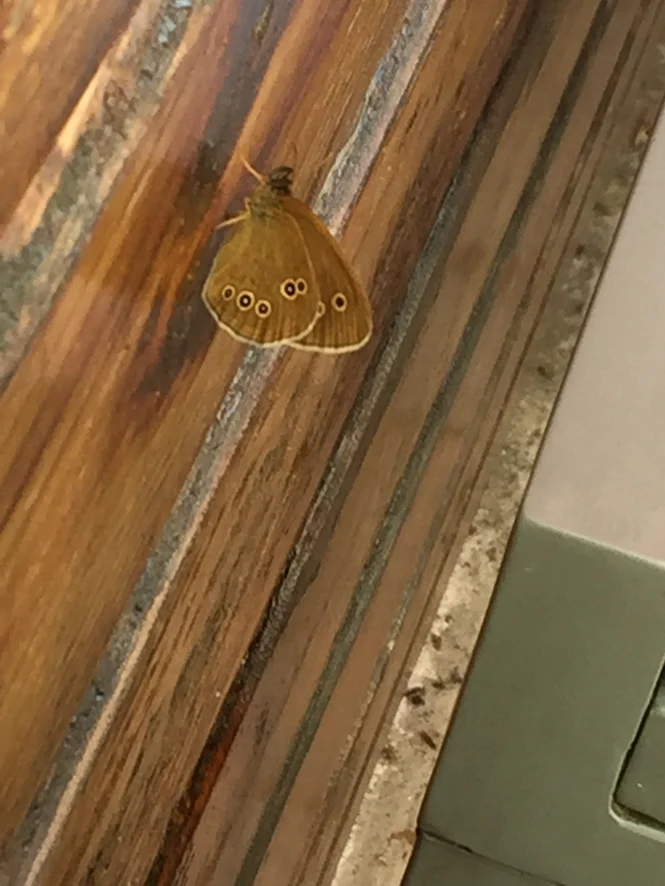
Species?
Aphantopus hyperantus
